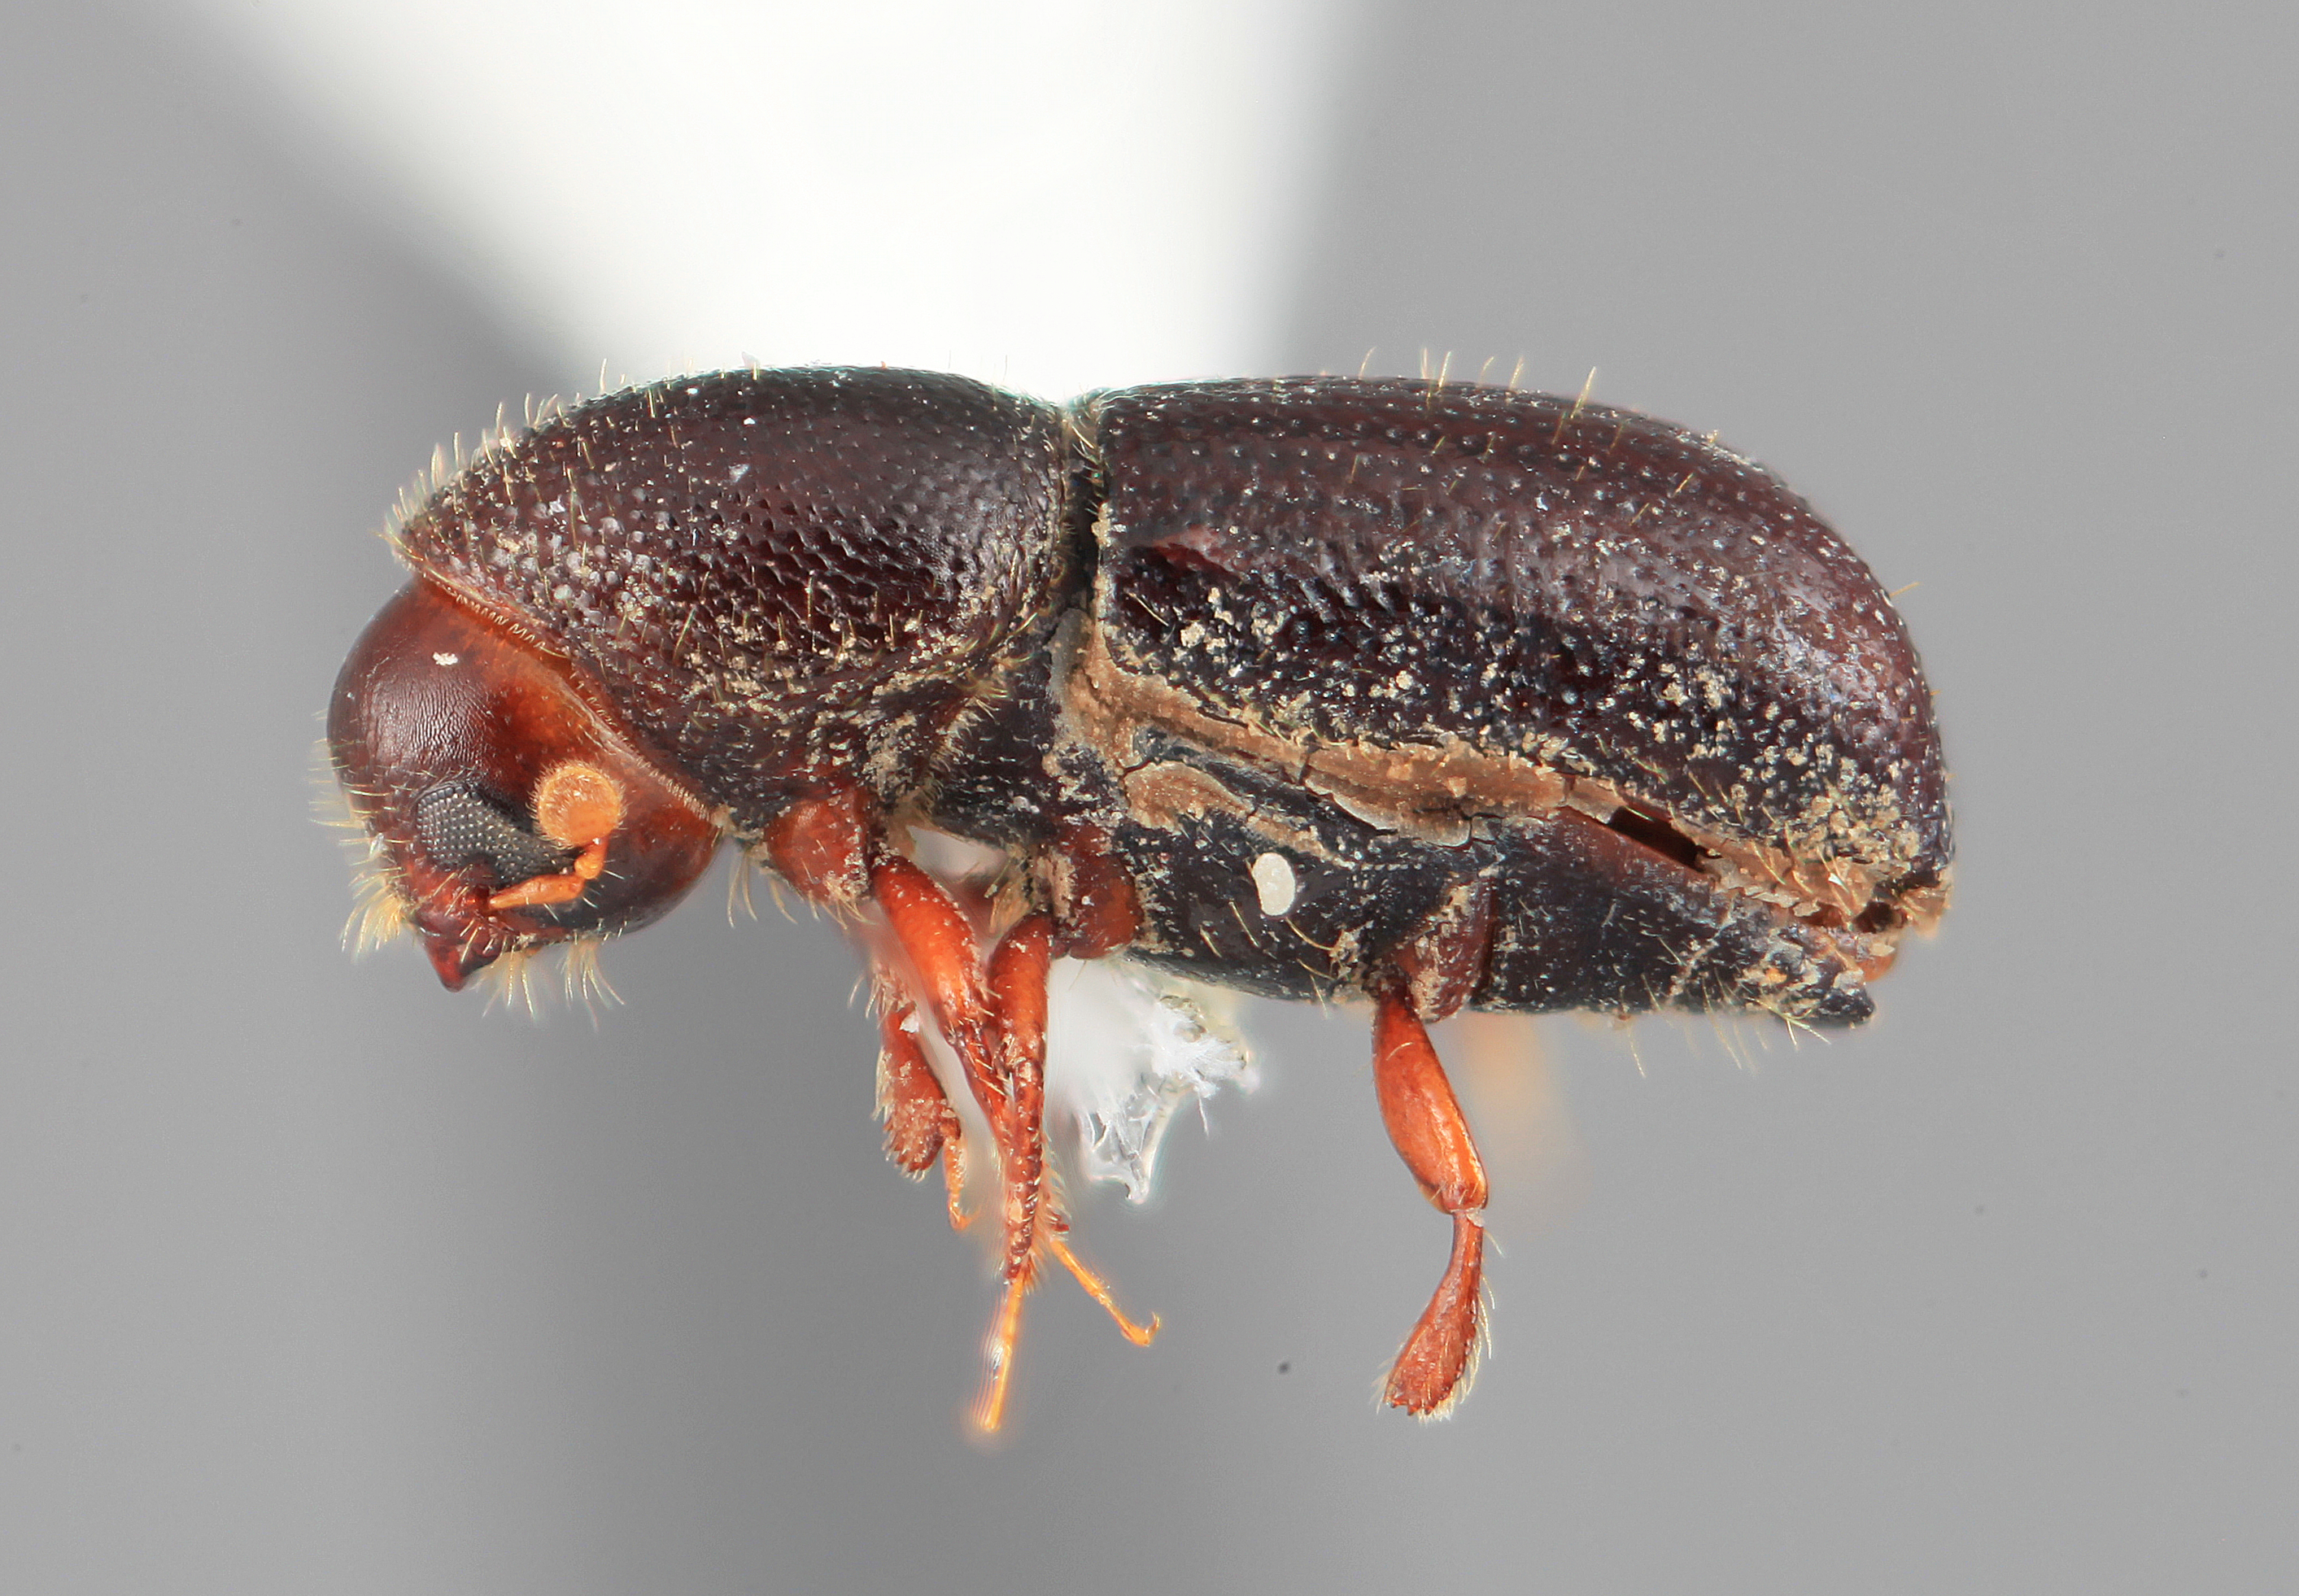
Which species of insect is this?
Dendrocranulus pinguis
